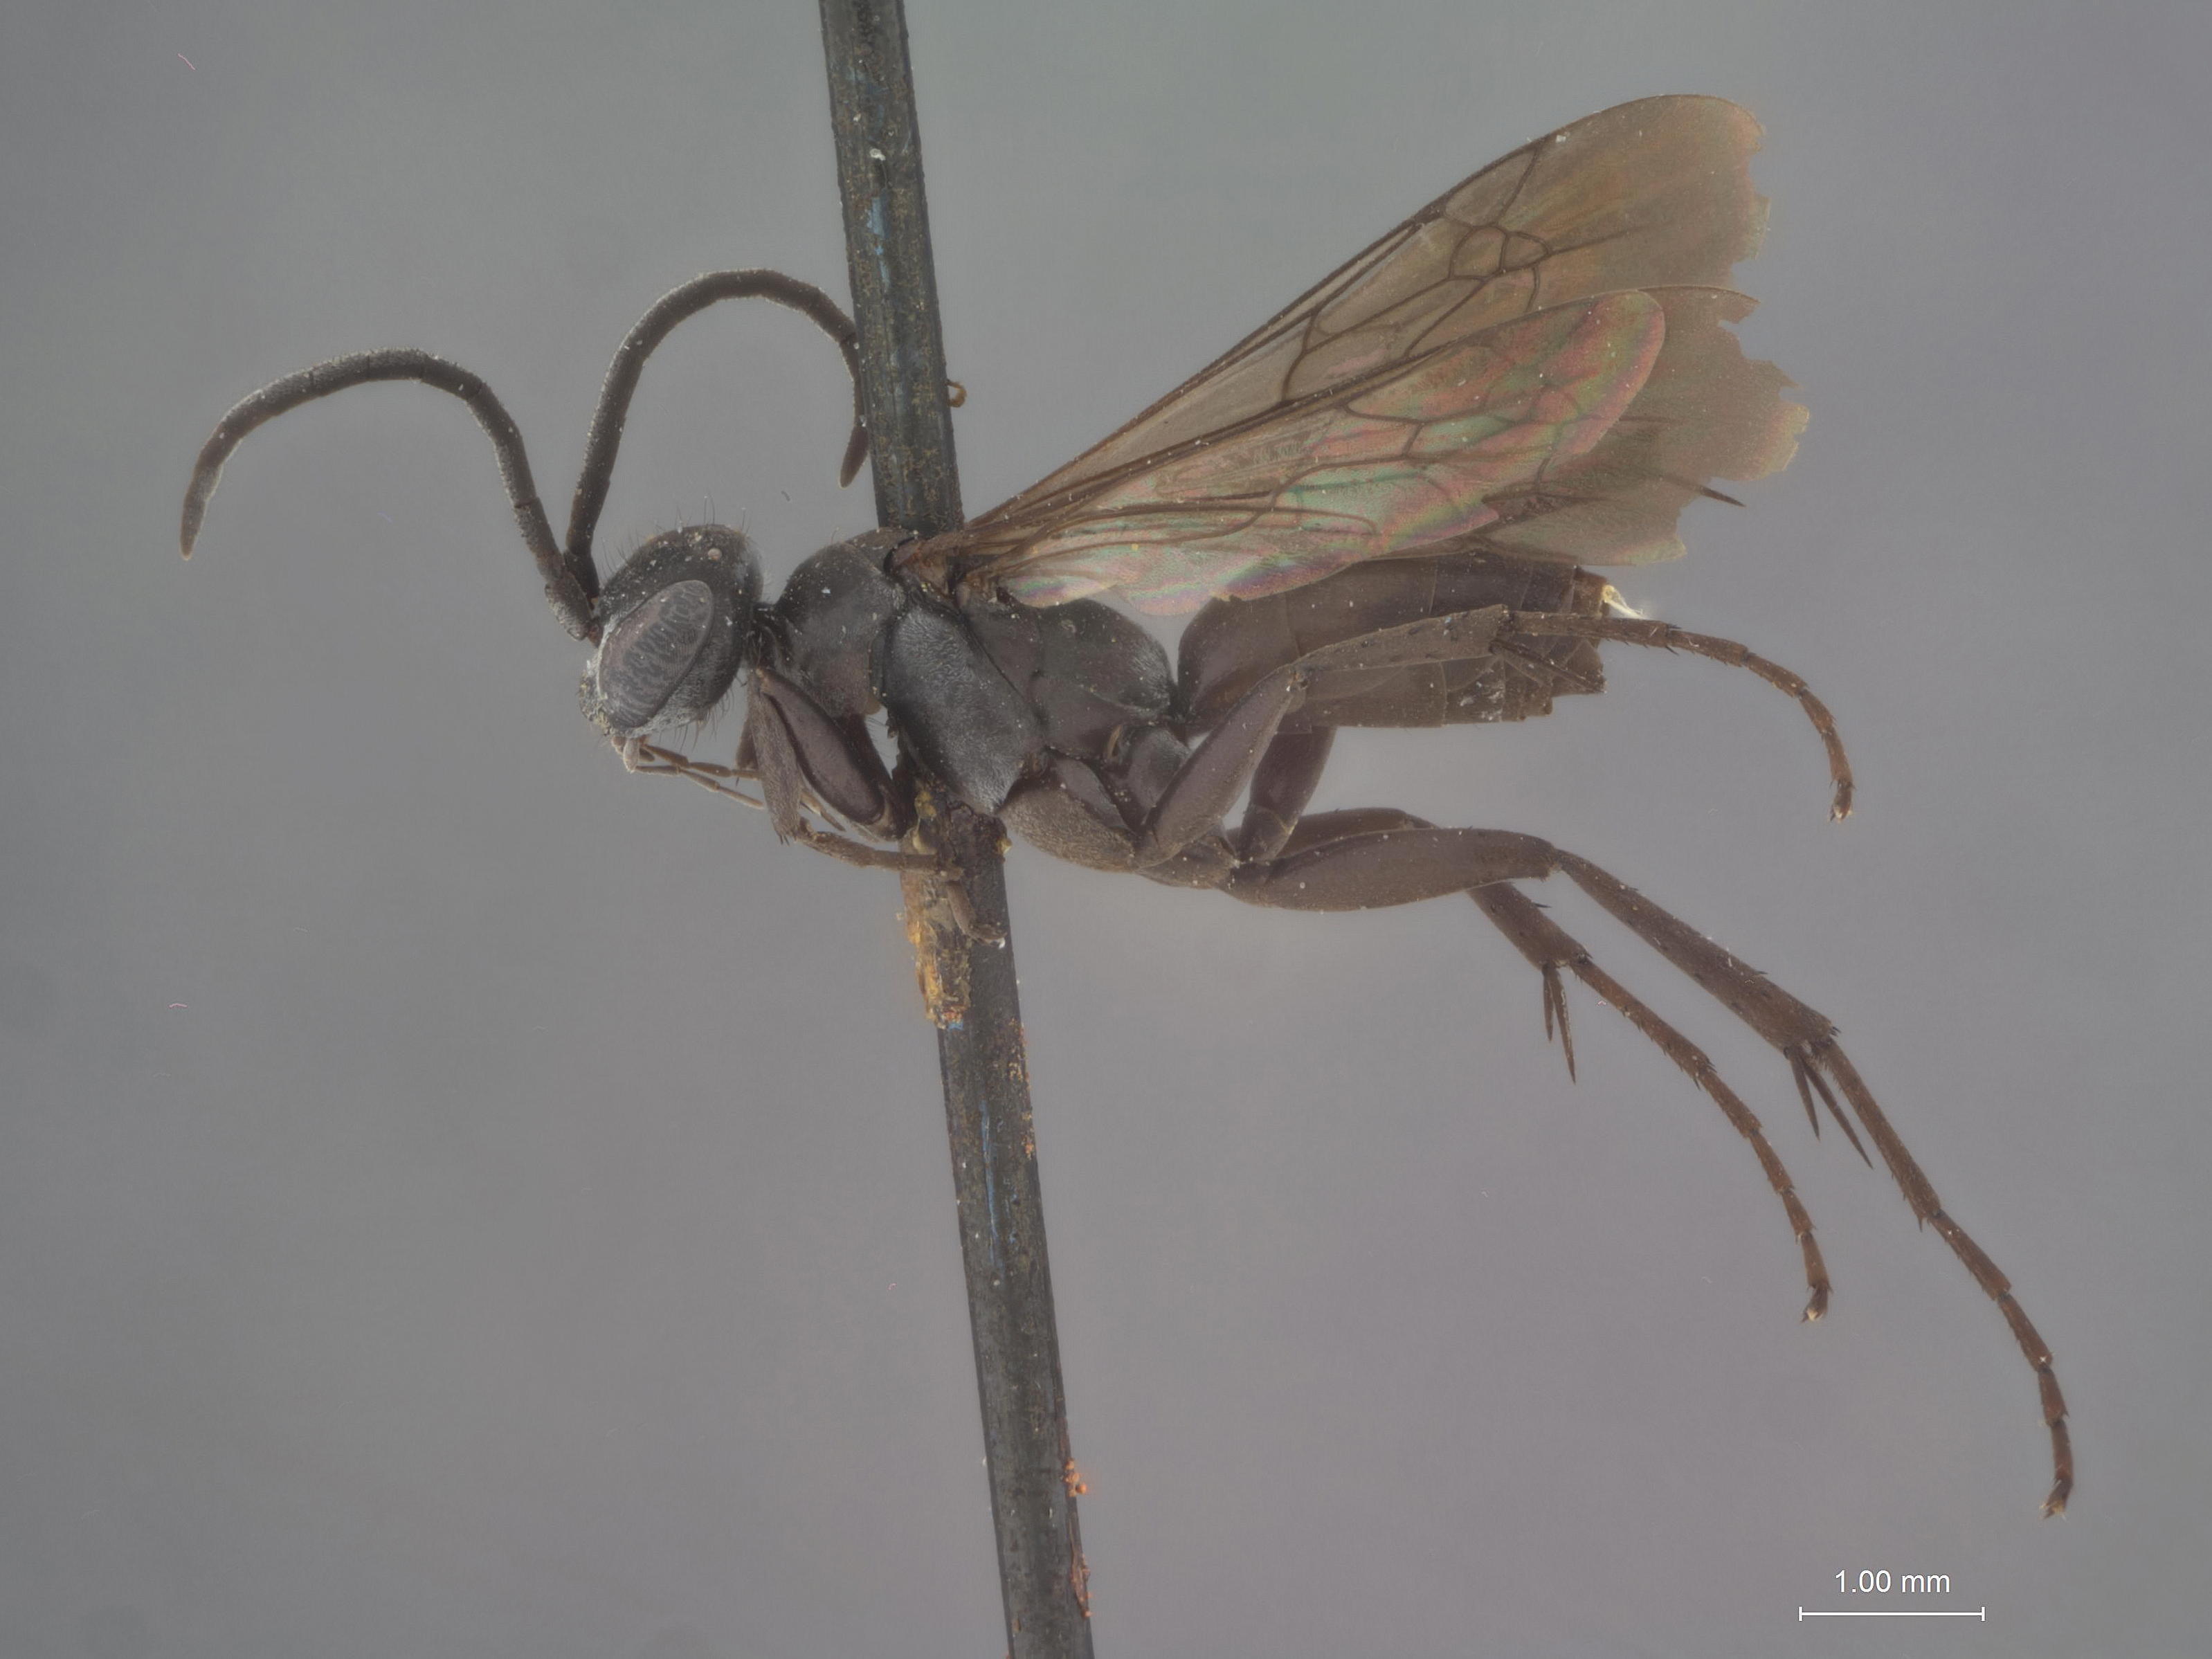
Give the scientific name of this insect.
Pompilinus utahensis
